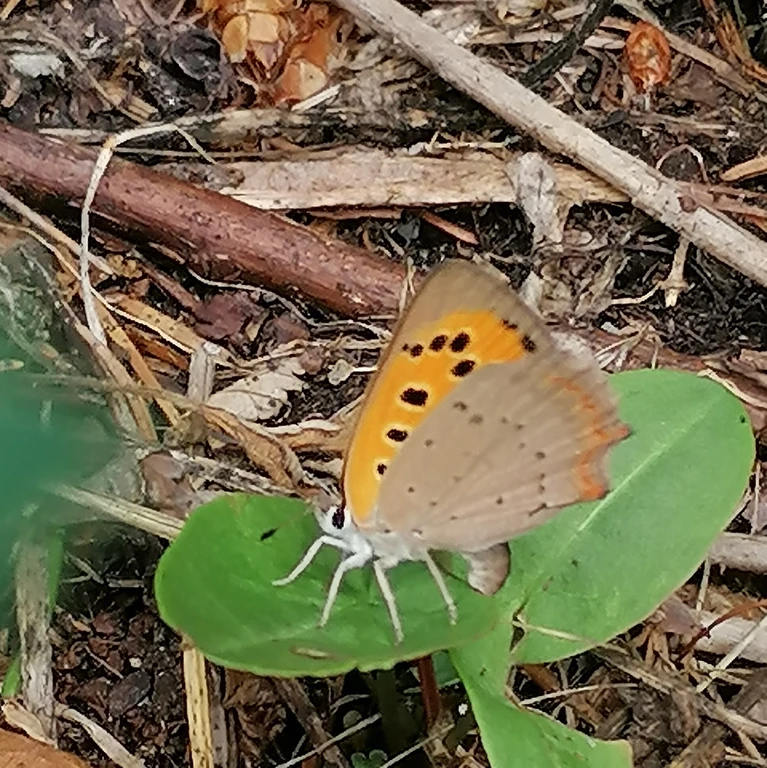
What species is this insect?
Lycaena phlaeas
